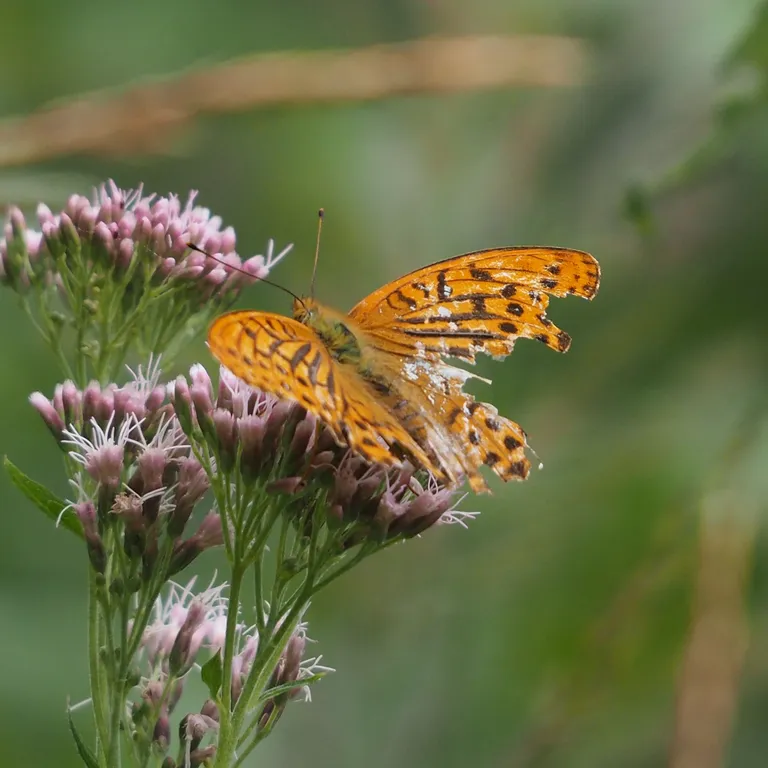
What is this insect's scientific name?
Argynnis paphia
